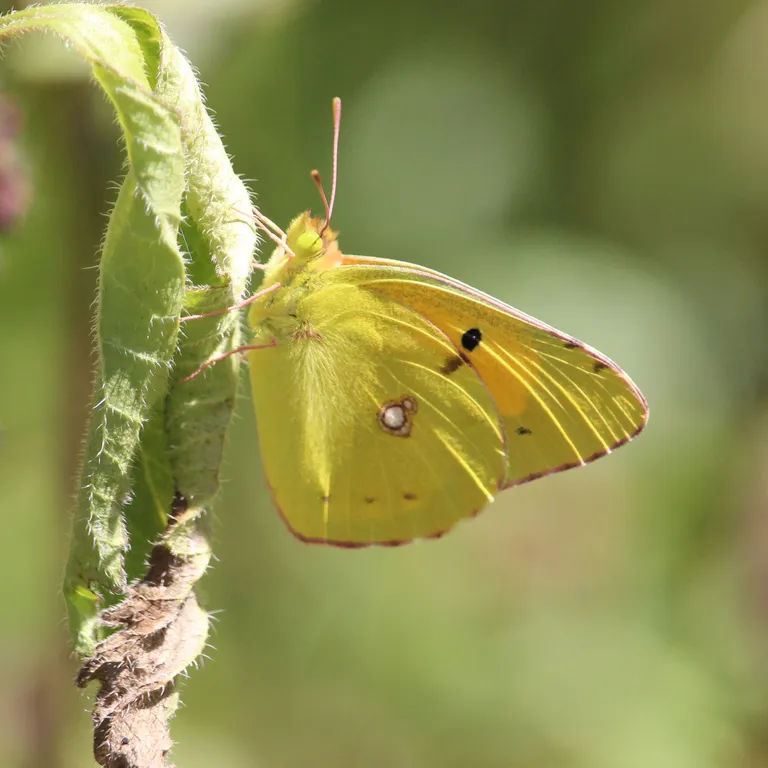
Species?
Colias croceus
